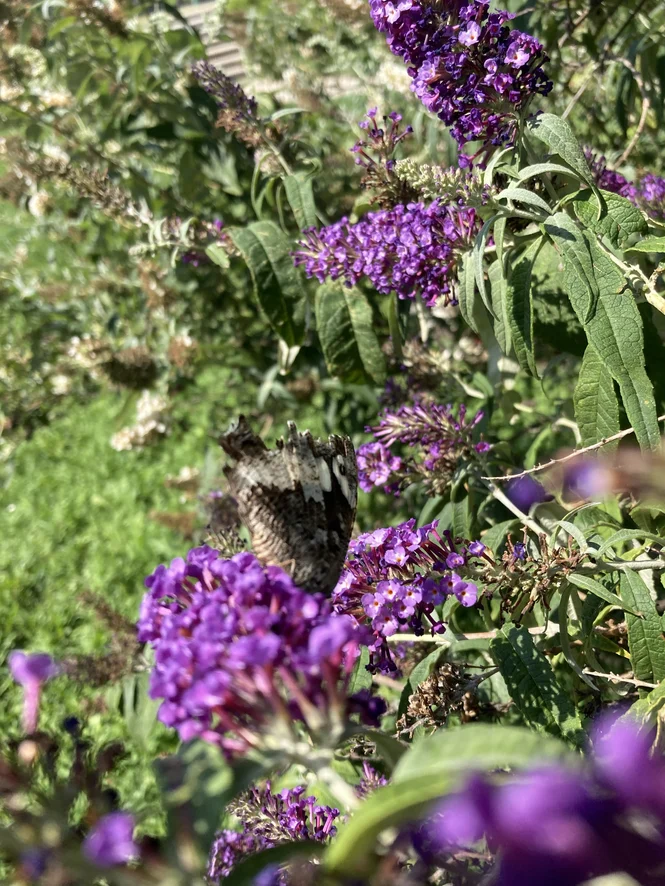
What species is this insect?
Brintesia circe
